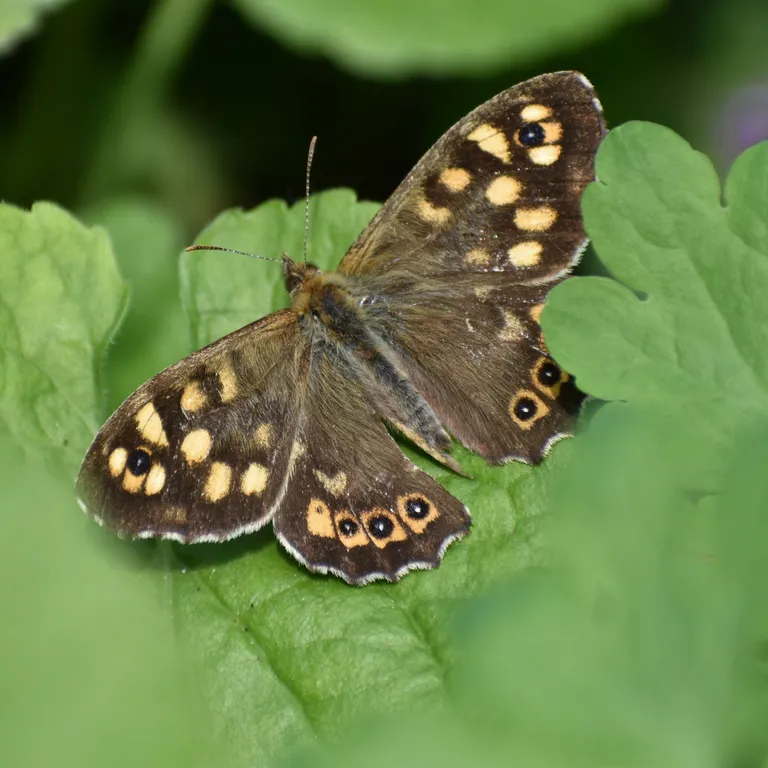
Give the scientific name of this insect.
Pararge aegeria
